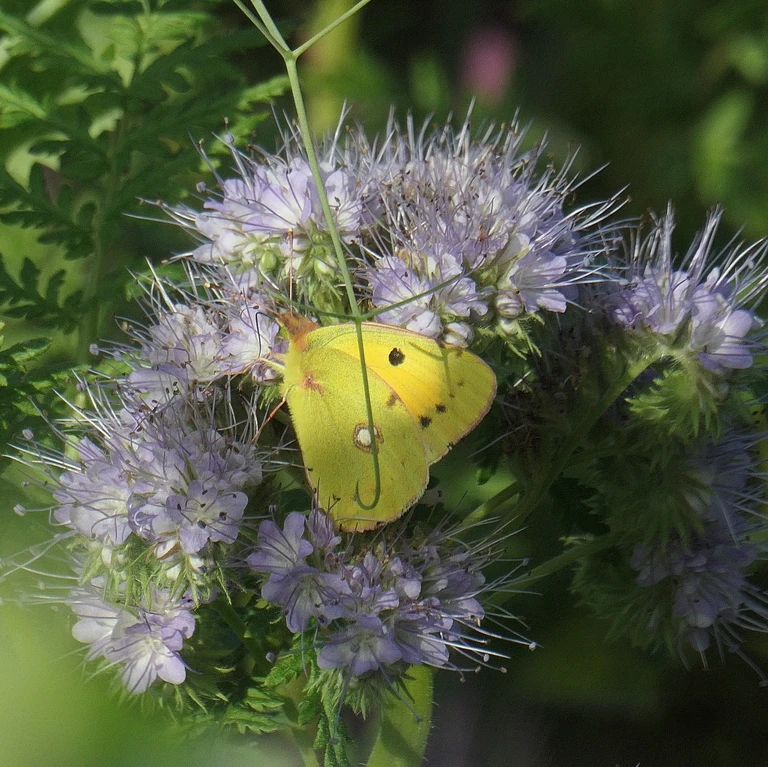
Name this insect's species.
Colias croceus
